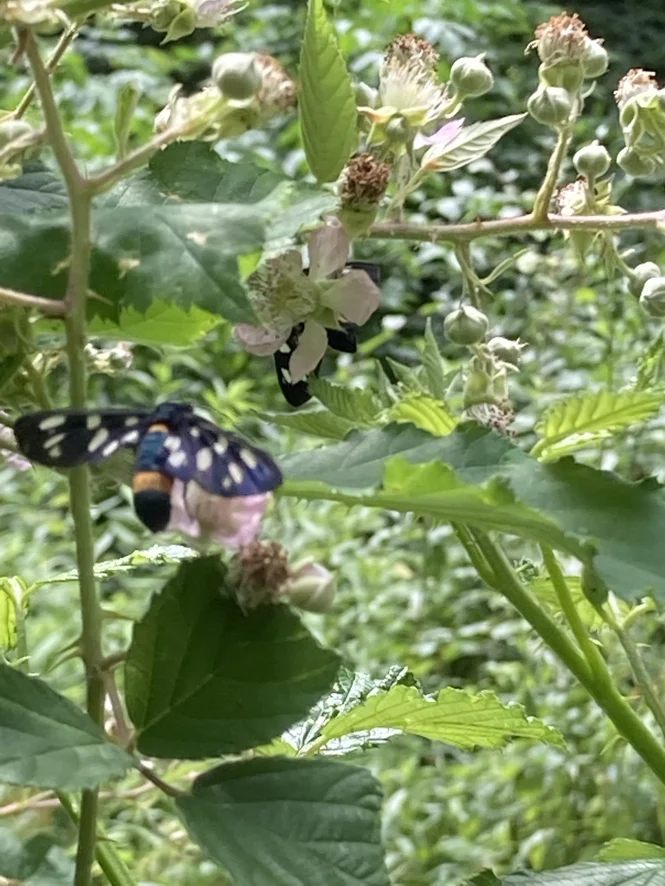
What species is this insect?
Amata phegea
